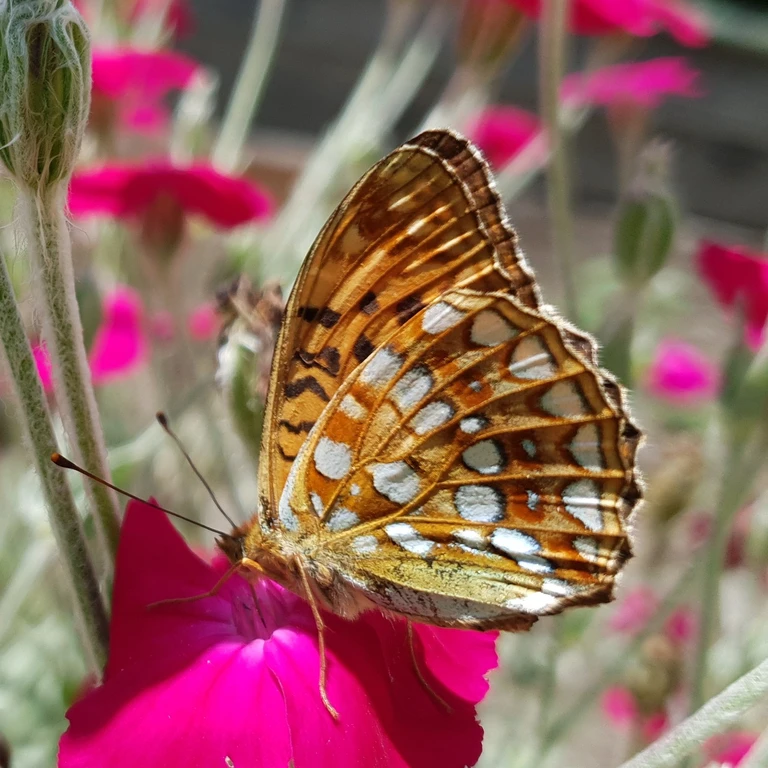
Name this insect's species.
Fabriciana adippe
